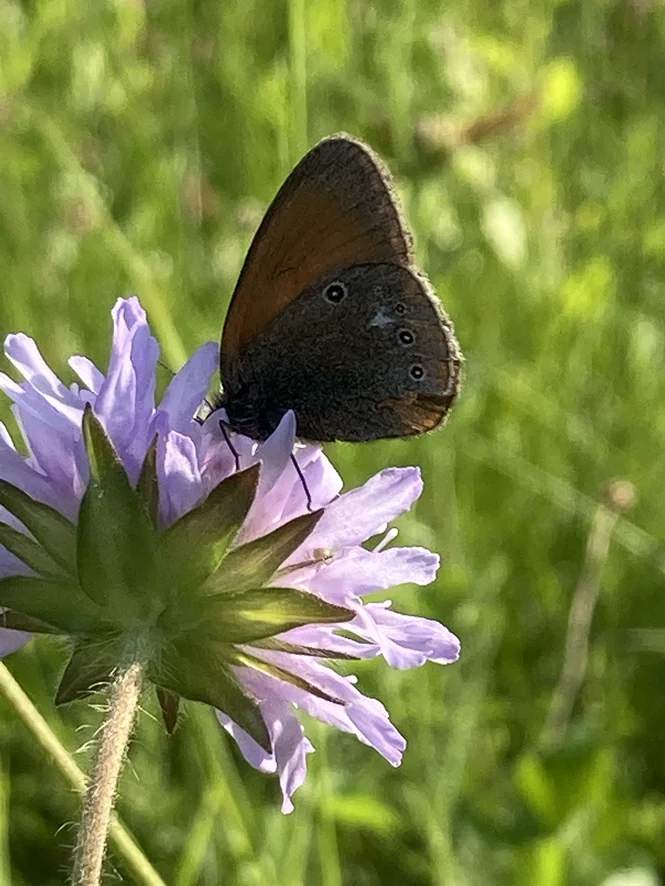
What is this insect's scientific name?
Coenonympha glycerion (also Coenonympha iphis)
